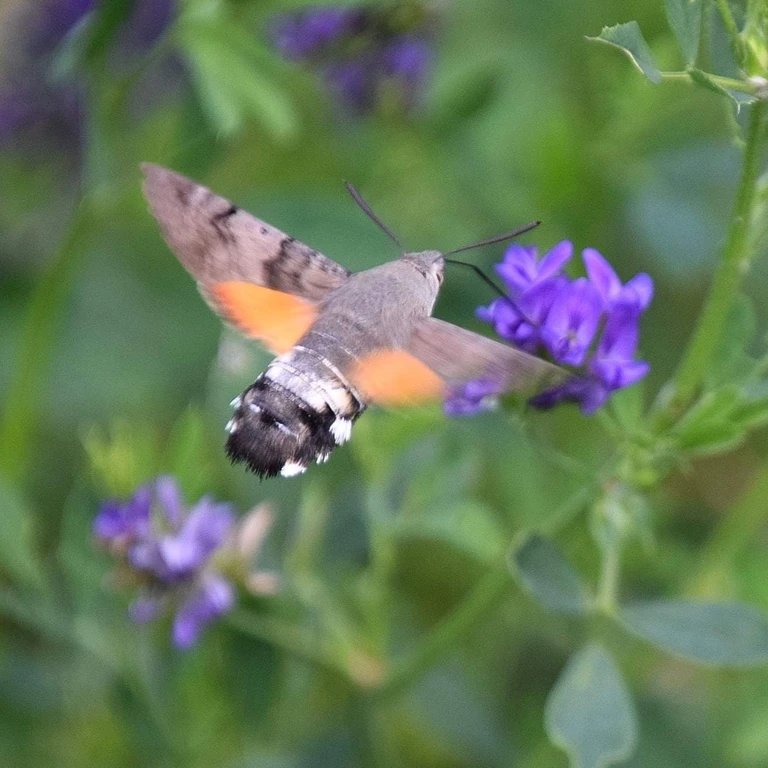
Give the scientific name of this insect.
Macroglossum stellatarum
